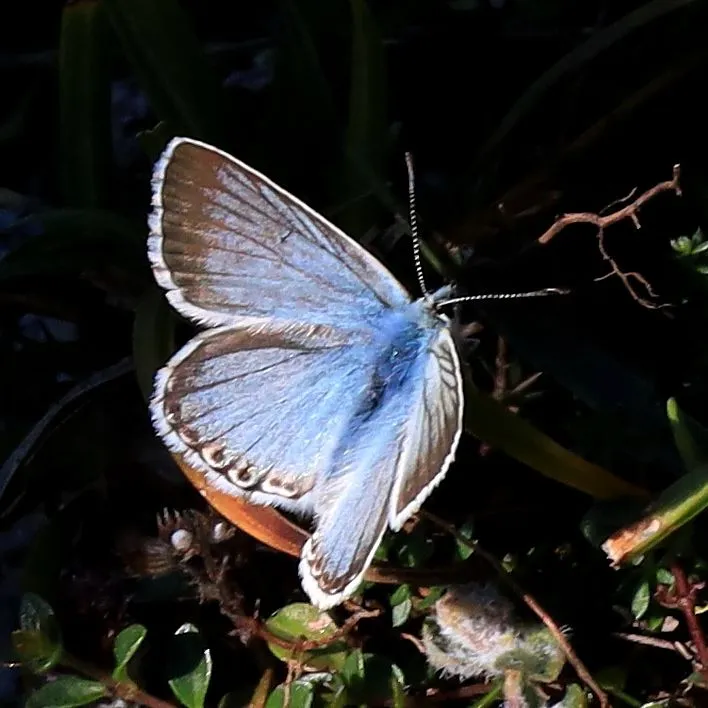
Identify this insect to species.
Lysandra coridon
